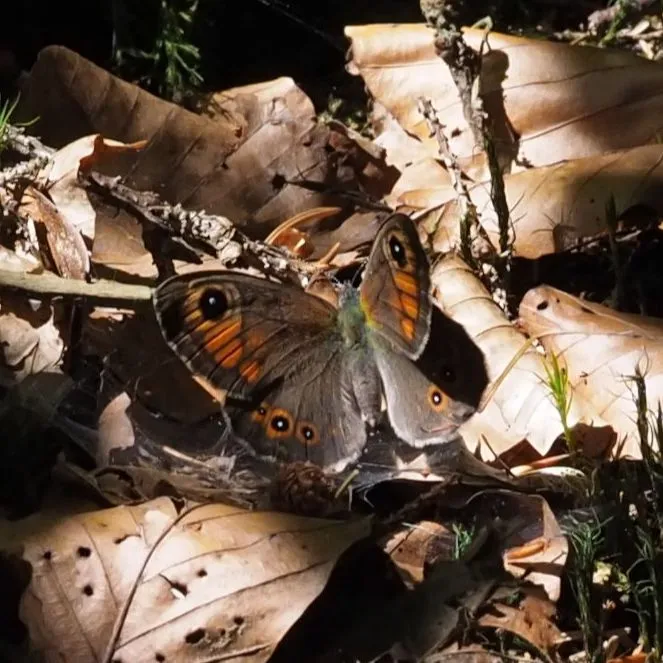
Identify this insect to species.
Lasiommata maera (also Pararge maera)
